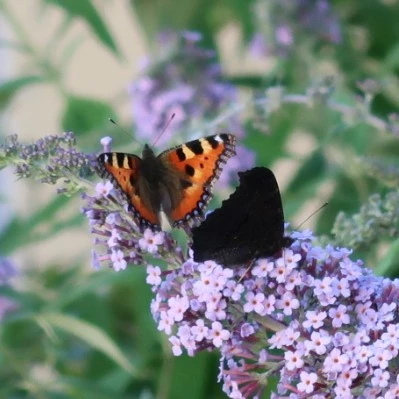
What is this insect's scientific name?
Aglais io
